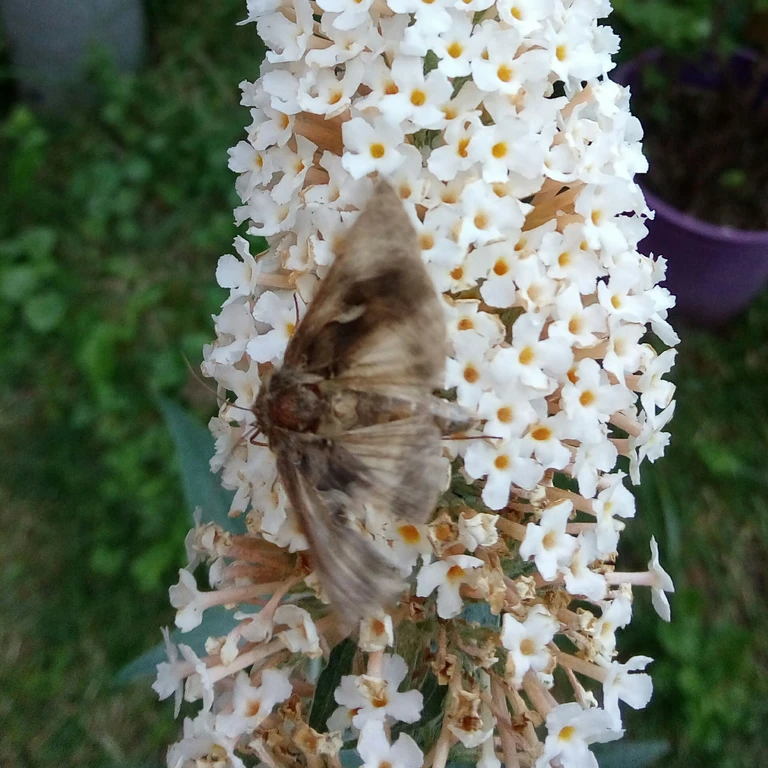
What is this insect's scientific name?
Autographa gamma
